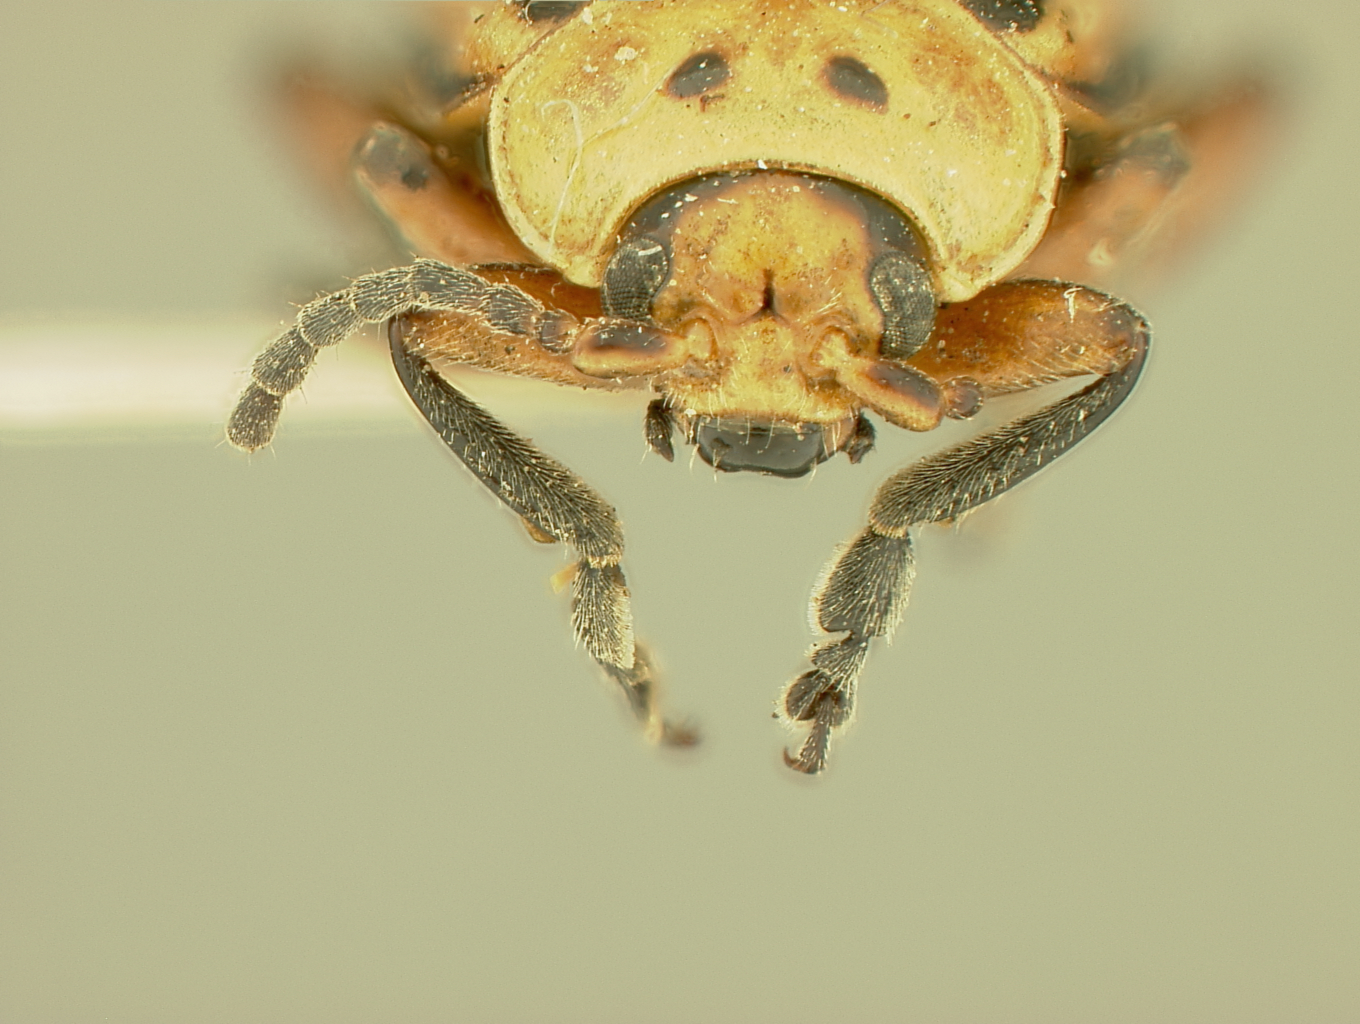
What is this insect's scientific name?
Disonycha laticornis
